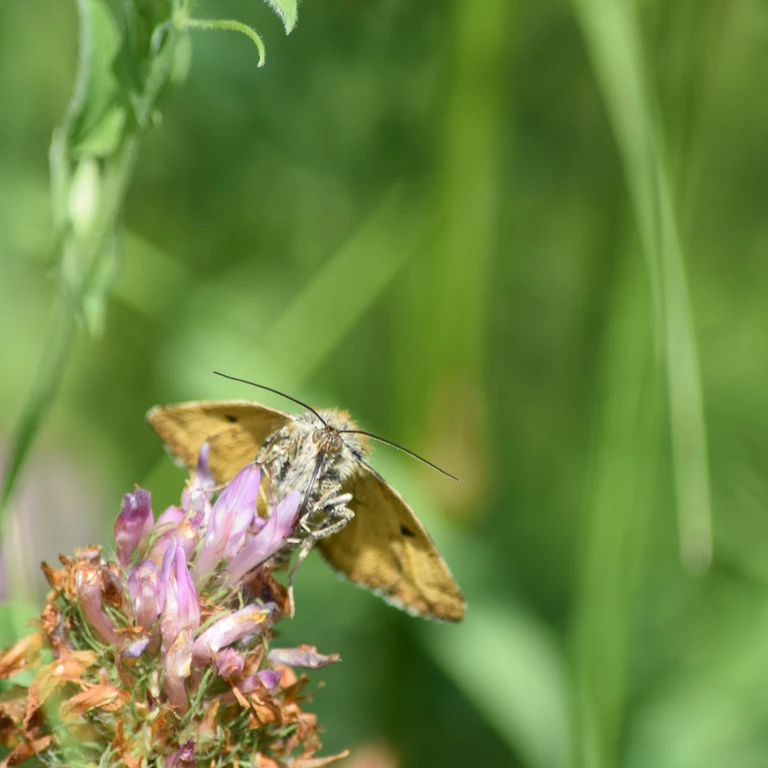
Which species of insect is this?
Euclidia glyphica
